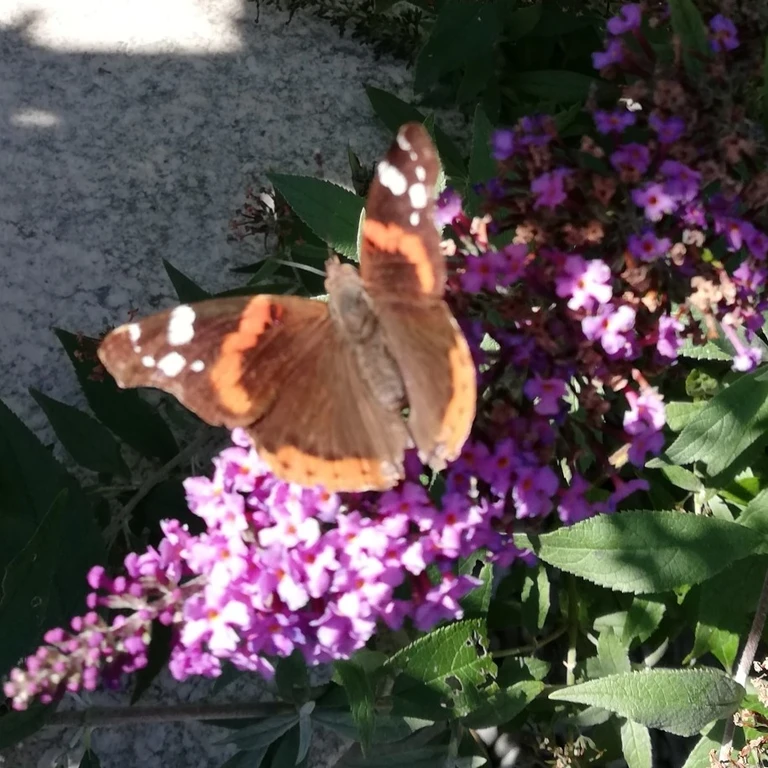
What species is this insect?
Vanessa atalanta
